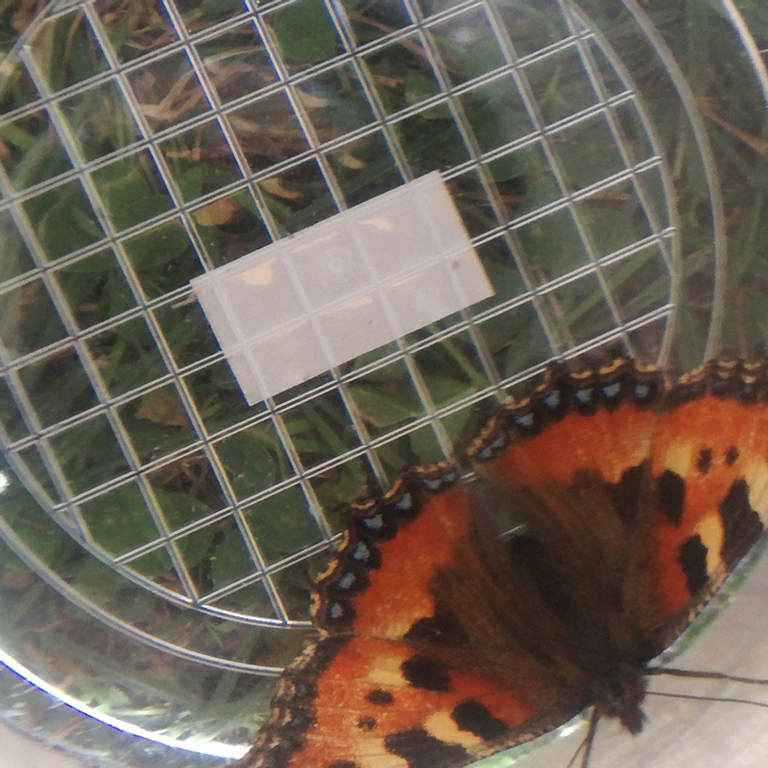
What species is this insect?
Aglais urticae
